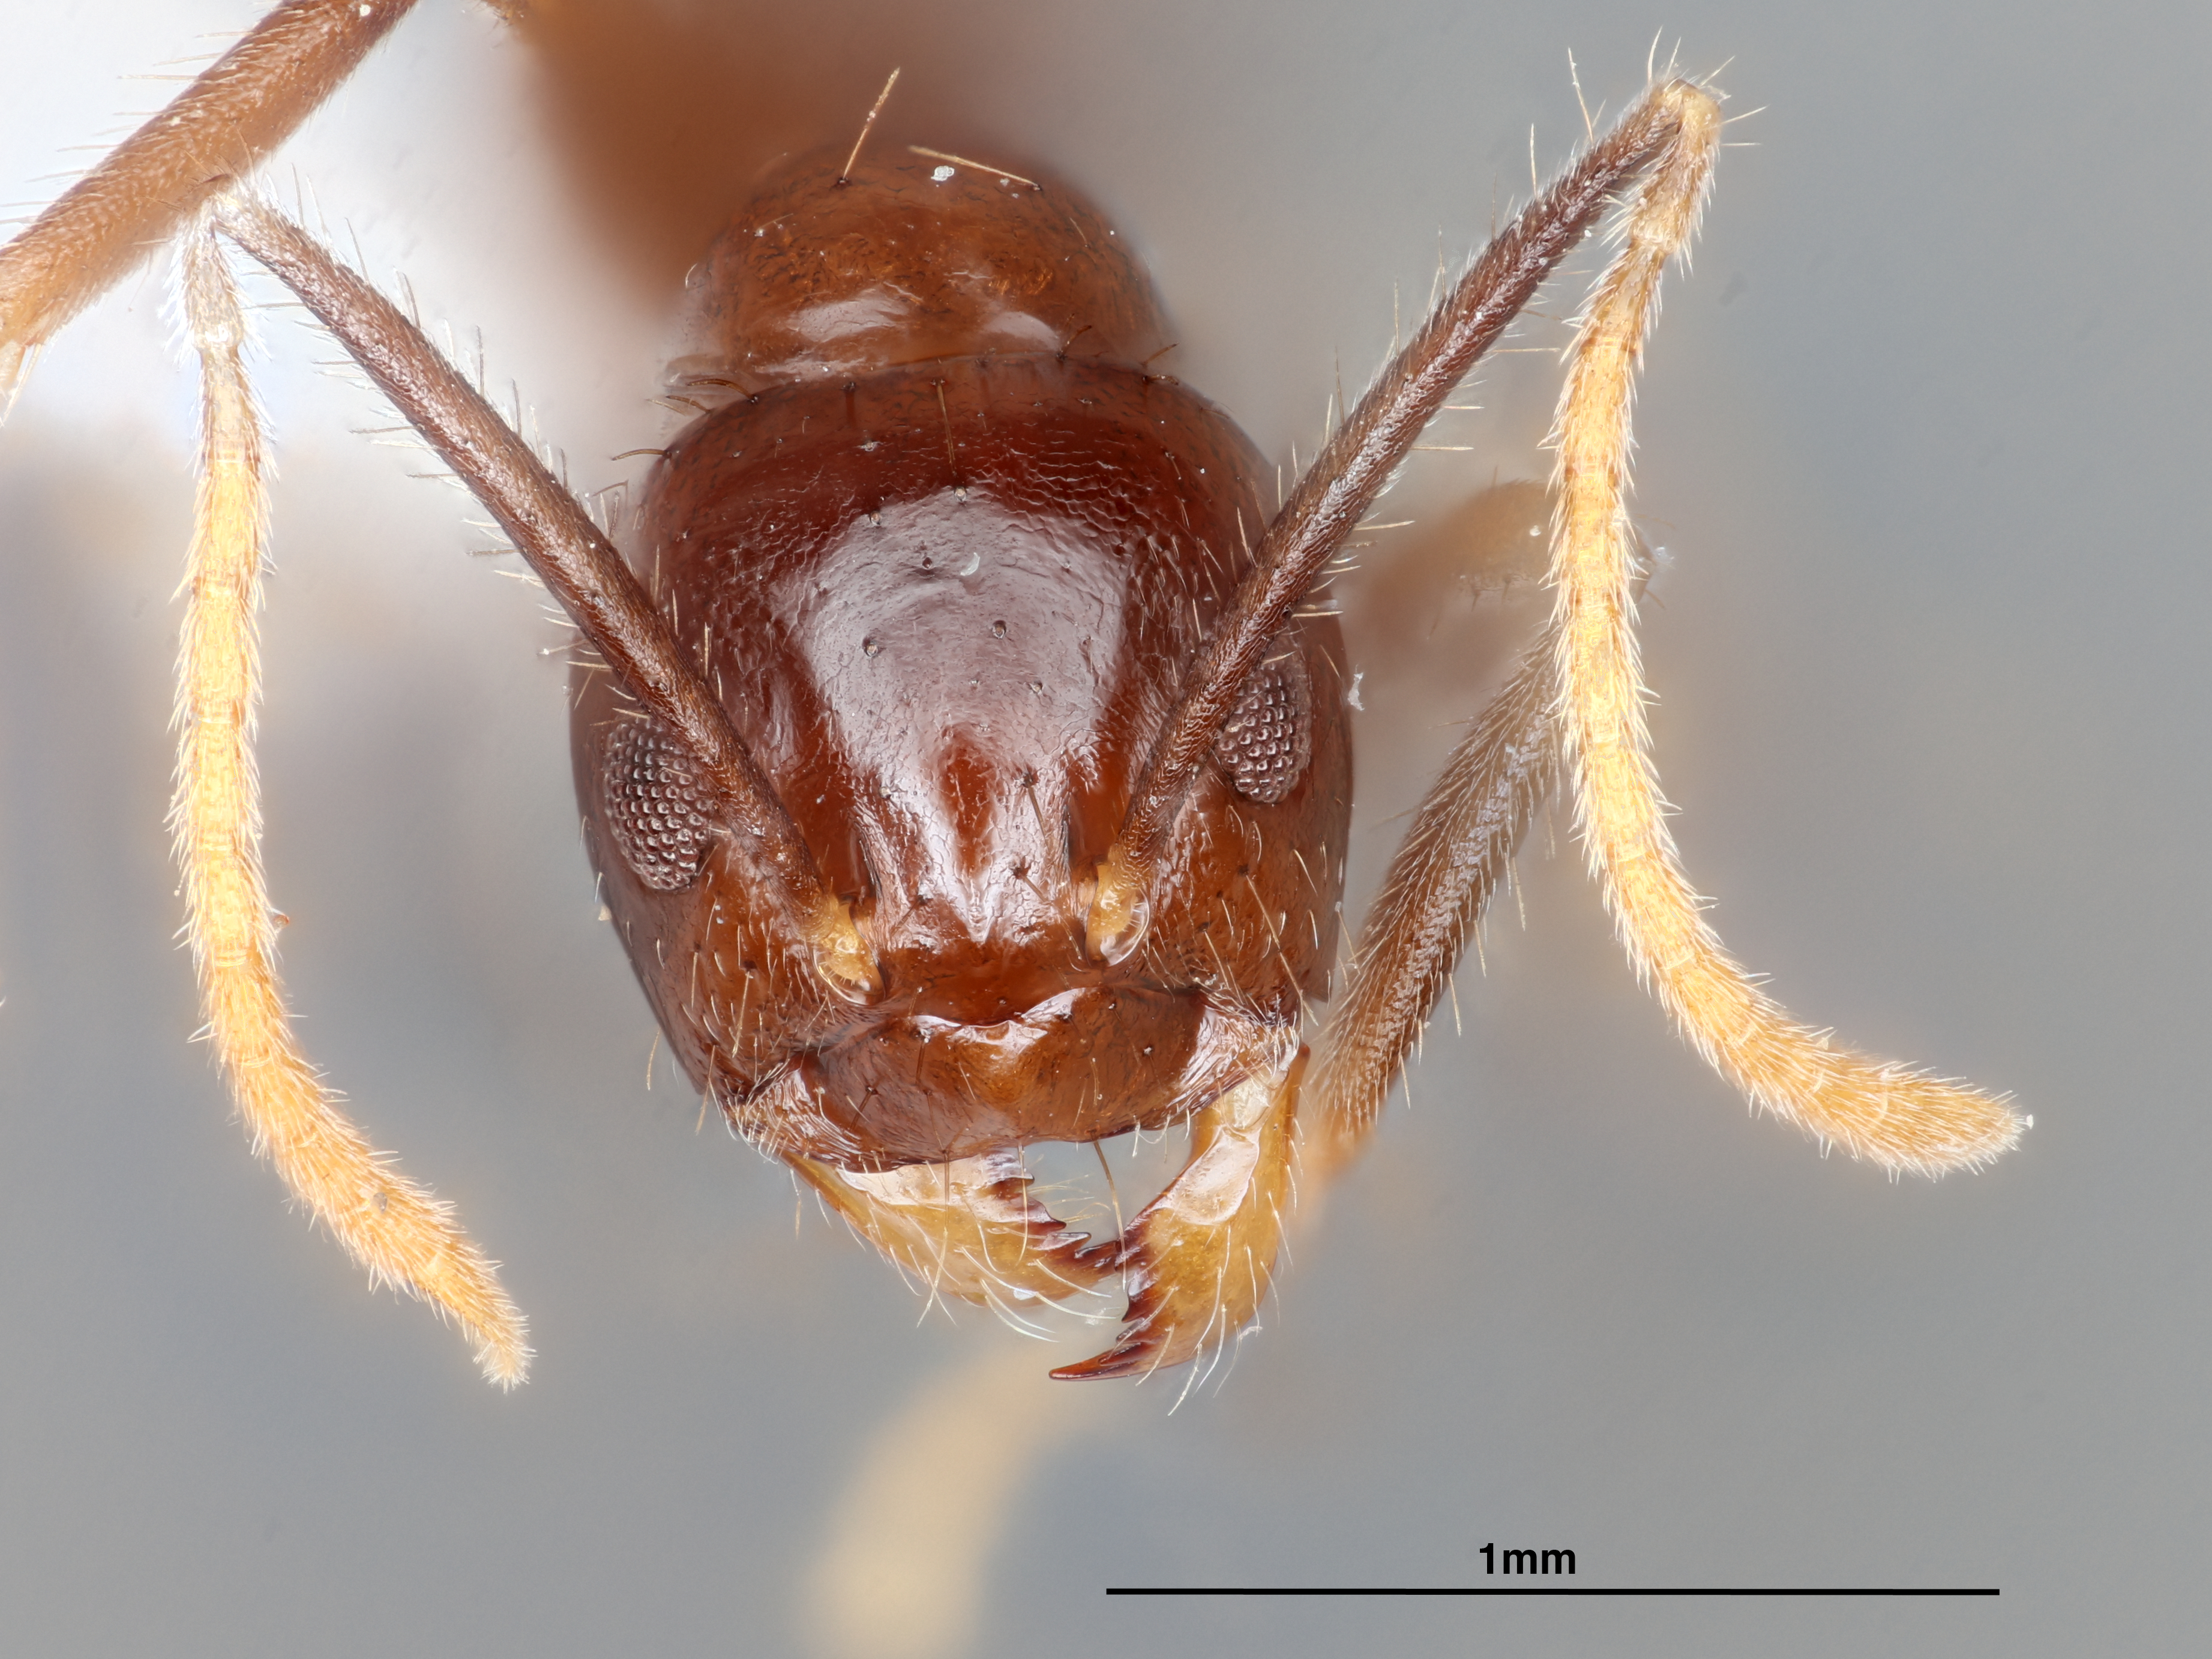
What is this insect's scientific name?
Euprenolepis zeta
